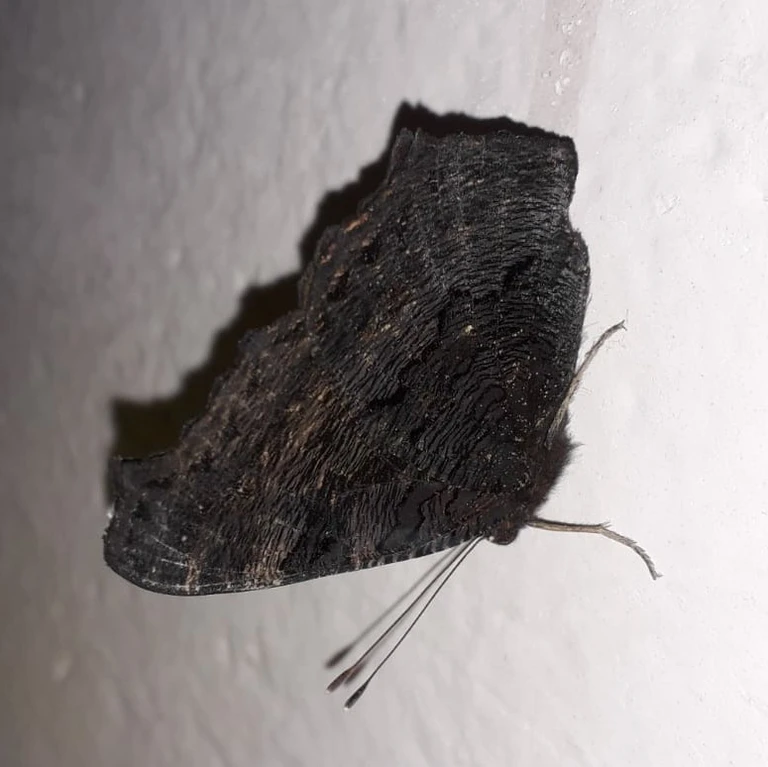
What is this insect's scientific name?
Aglais io
